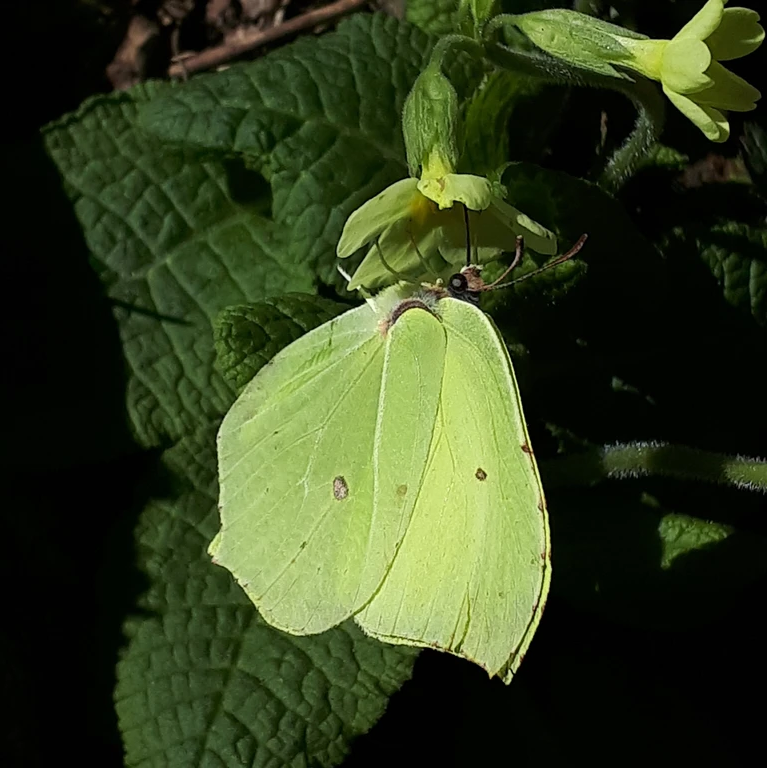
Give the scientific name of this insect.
Gonepteryx rhamni
